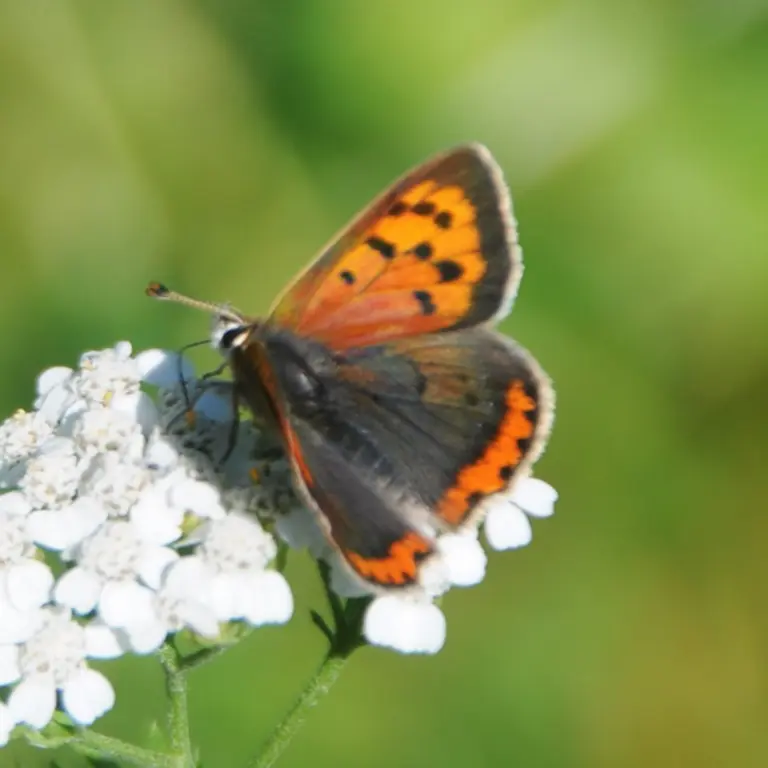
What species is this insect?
Lycaena phlaeas
